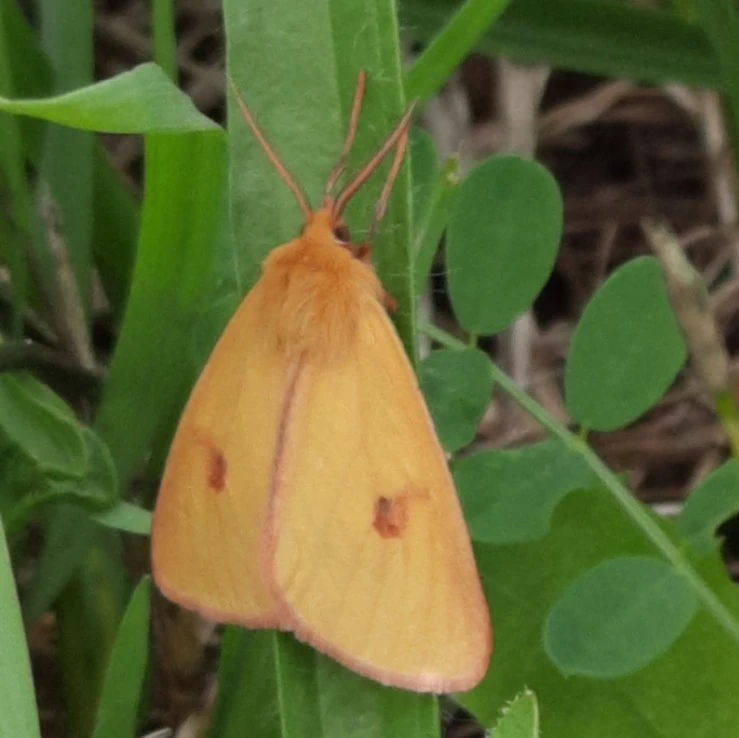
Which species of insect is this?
Diacrisia sannio
